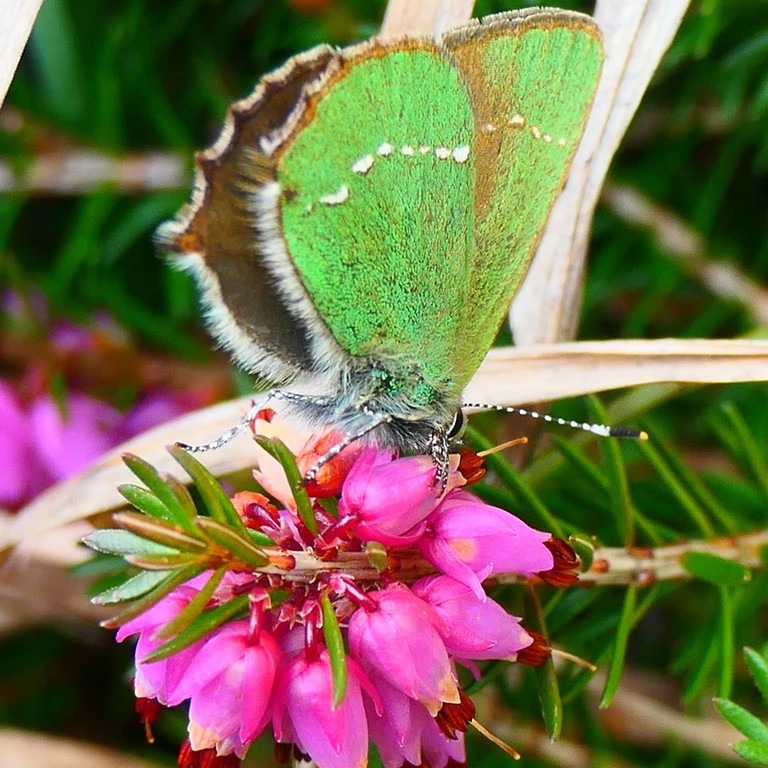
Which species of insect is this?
Callophrys rubi
